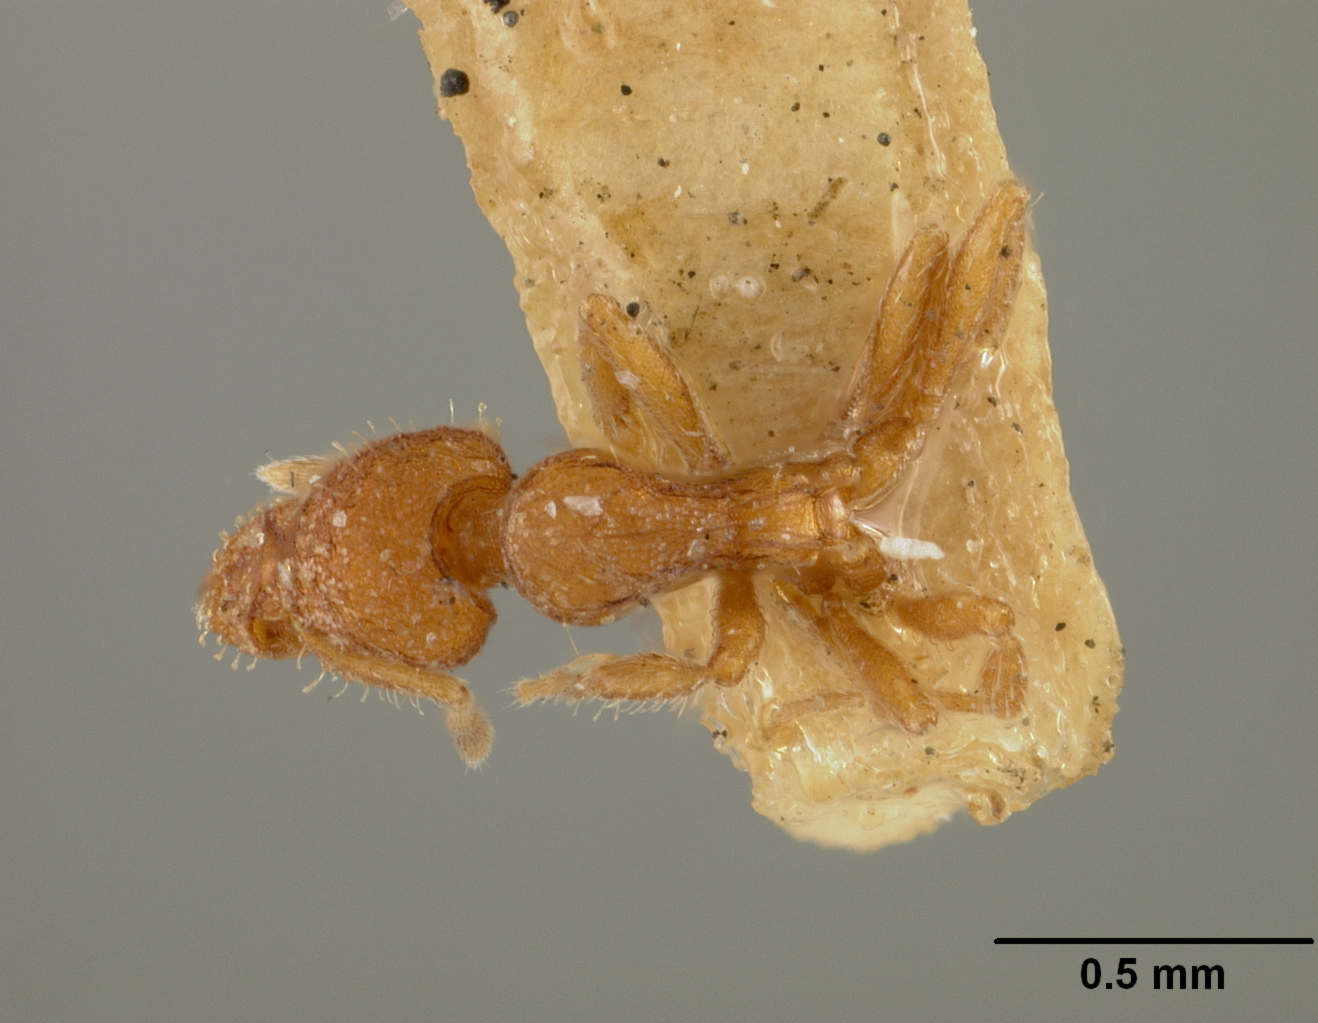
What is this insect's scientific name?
Strumigenys sculpturata
